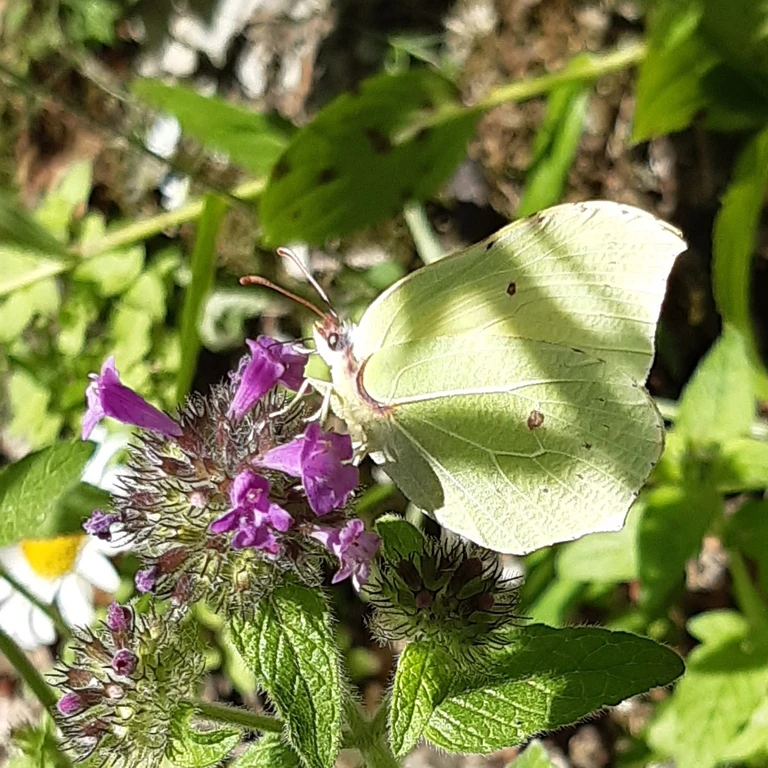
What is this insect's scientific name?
Gonepteryx rhamni
